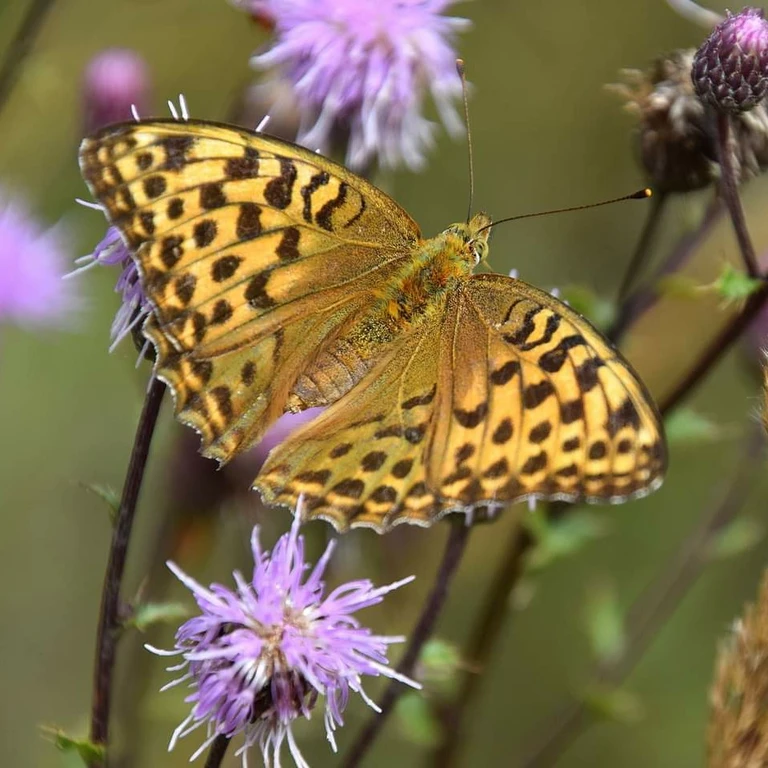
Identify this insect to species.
Argynnis paphia
